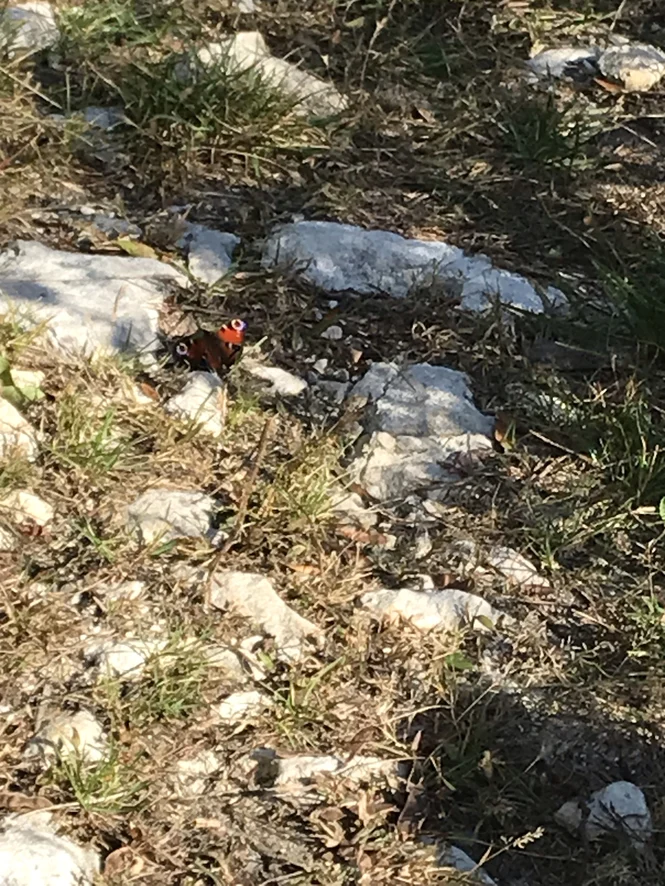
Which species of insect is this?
Aglais io
